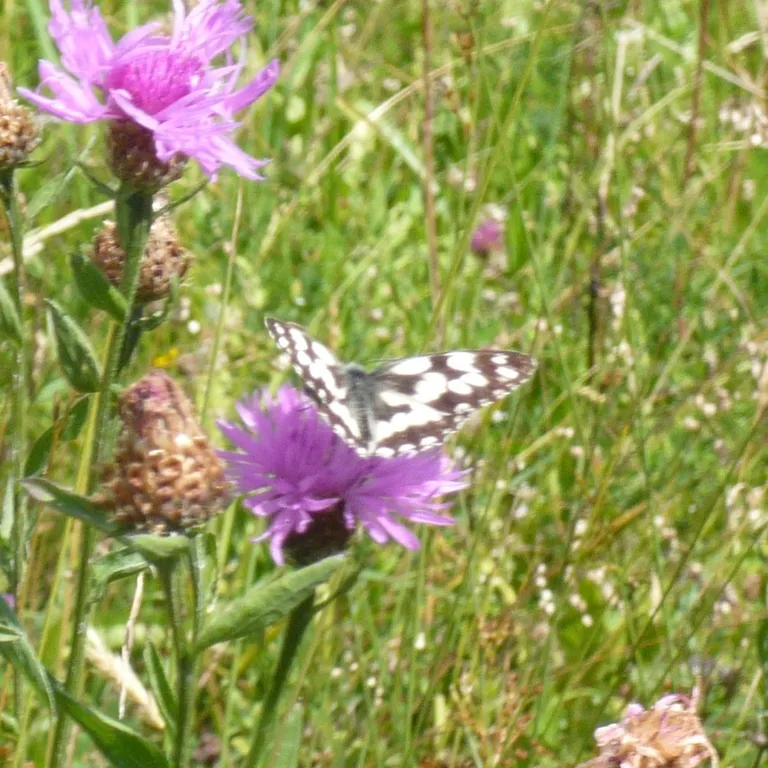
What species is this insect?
Melanargia galathea
